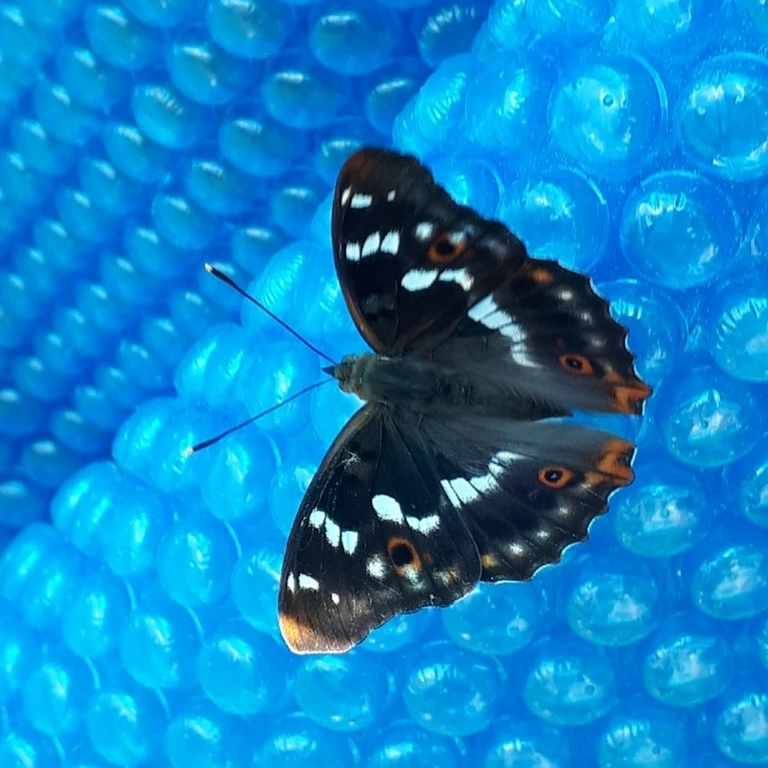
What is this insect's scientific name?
Apatura ilia
